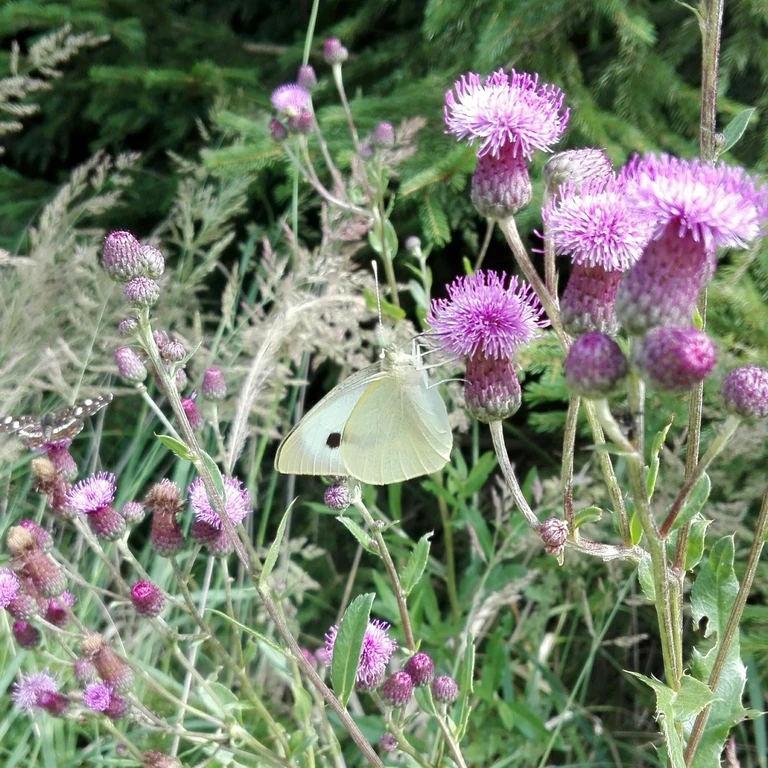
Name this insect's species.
Pieris brassicae
